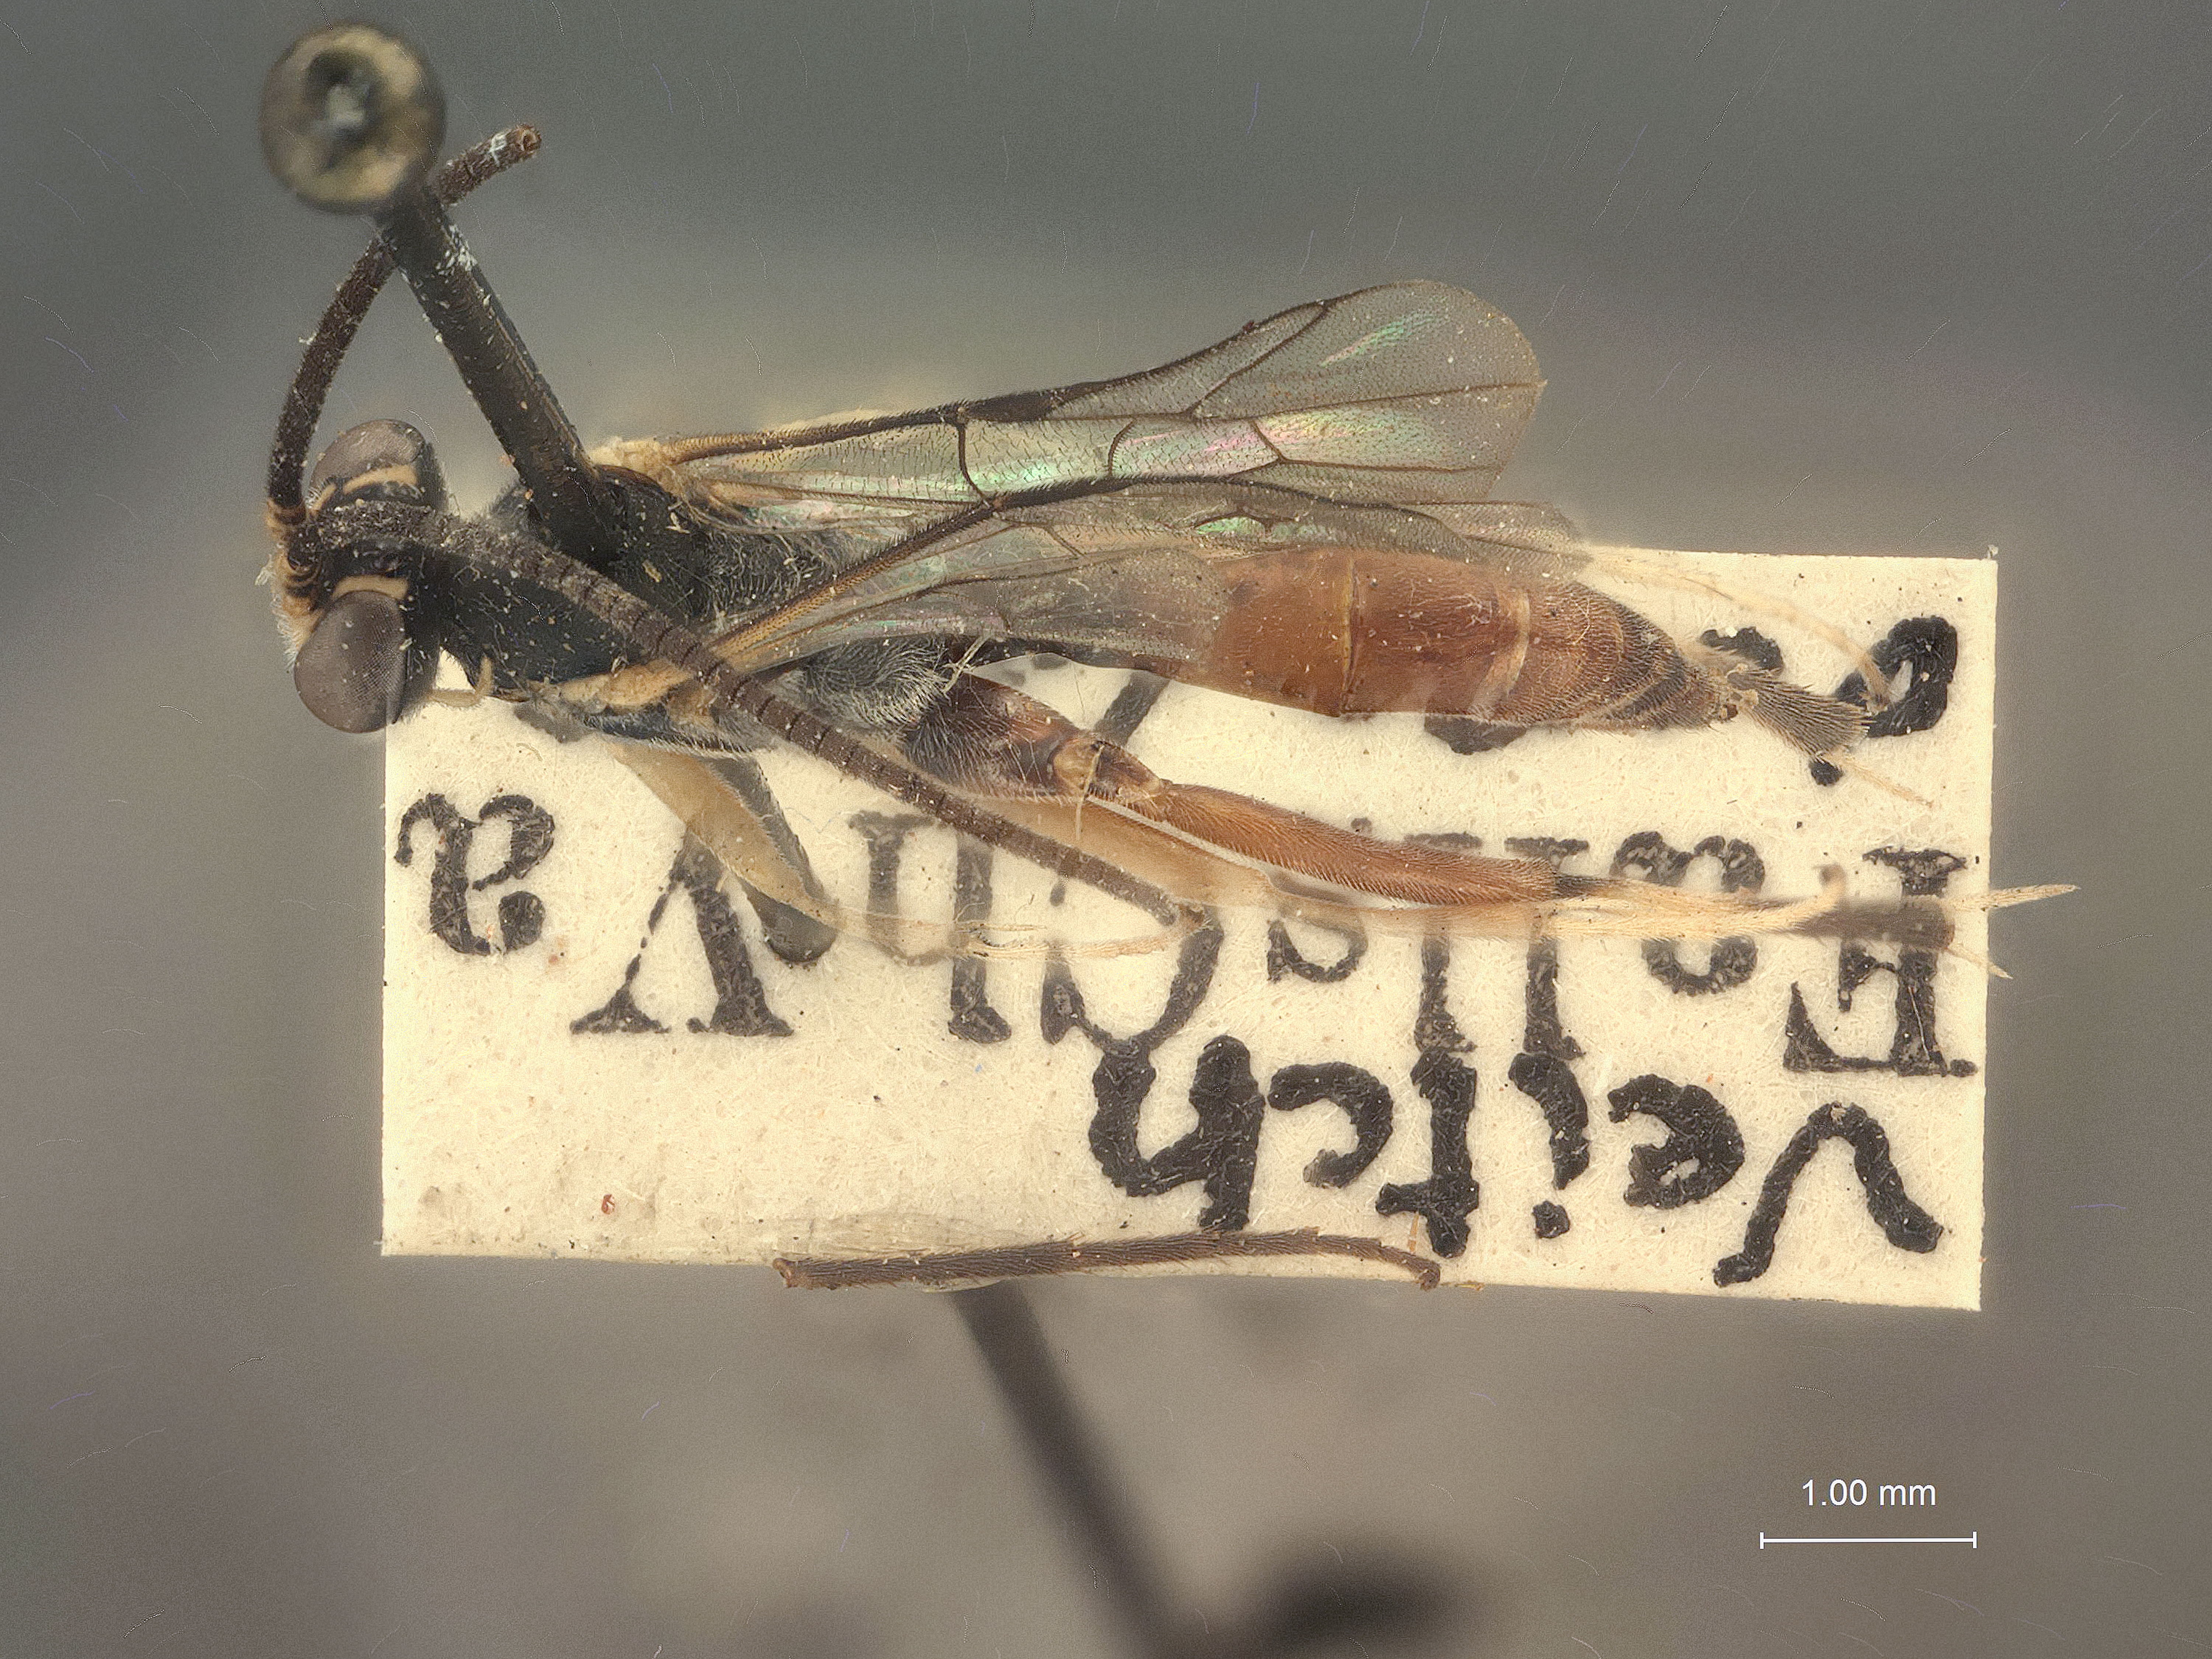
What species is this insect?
Echthronomas ochreofrons
